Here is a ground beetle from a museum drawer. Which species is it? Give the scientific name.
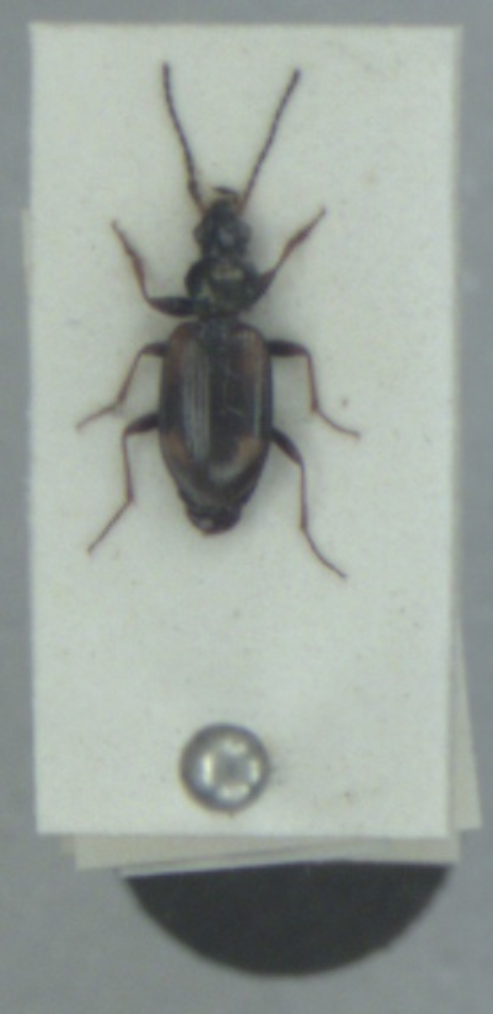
Bembidion bruxellense
